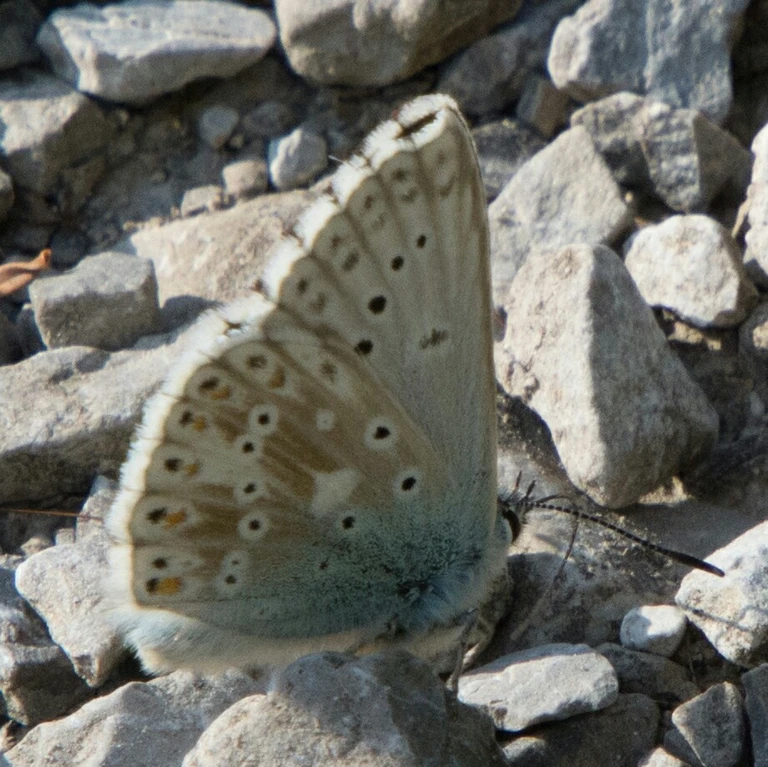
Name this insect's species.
Lysandra coridon
